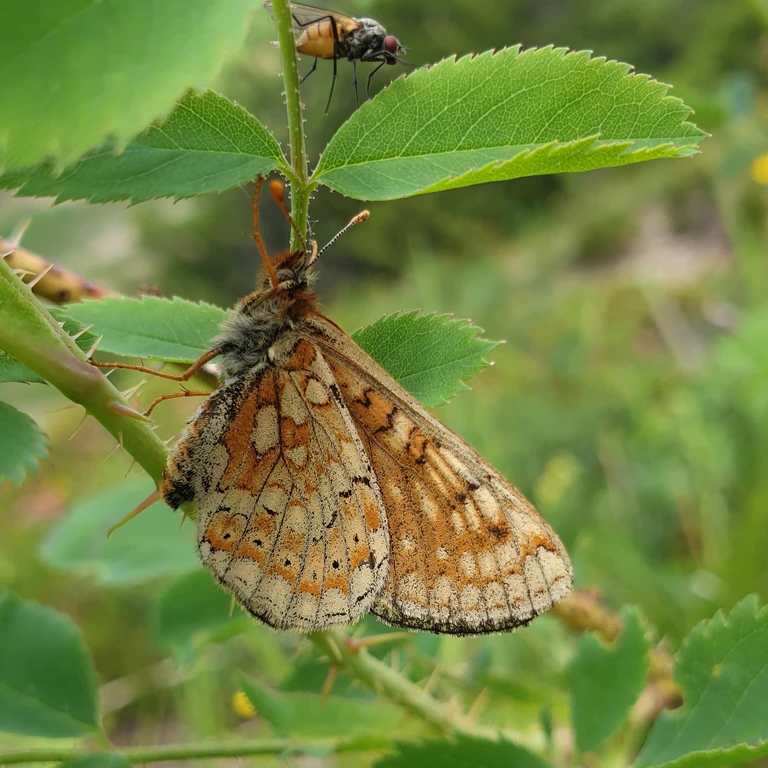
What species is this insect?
Euphydryas aurinia
